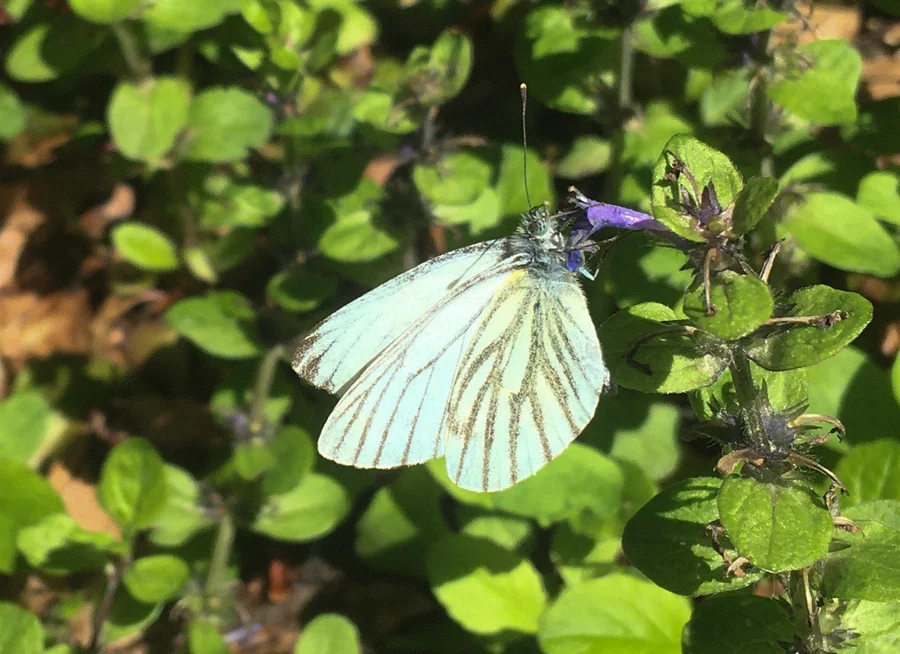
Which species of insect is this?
Pieris napi
